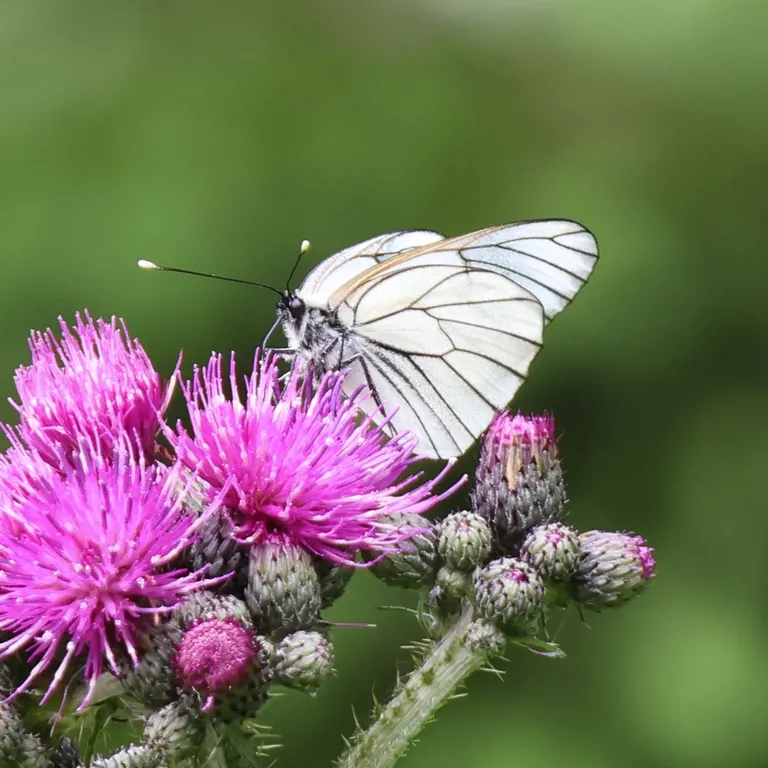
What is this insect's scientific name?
Aporia crataegi
